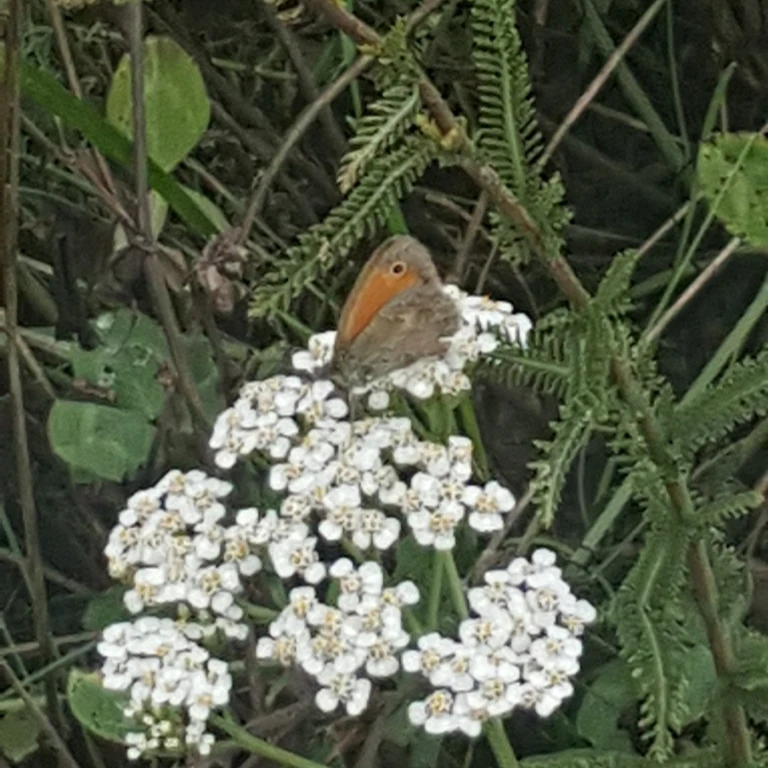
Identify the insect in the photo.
Coenonympha pamphilus
